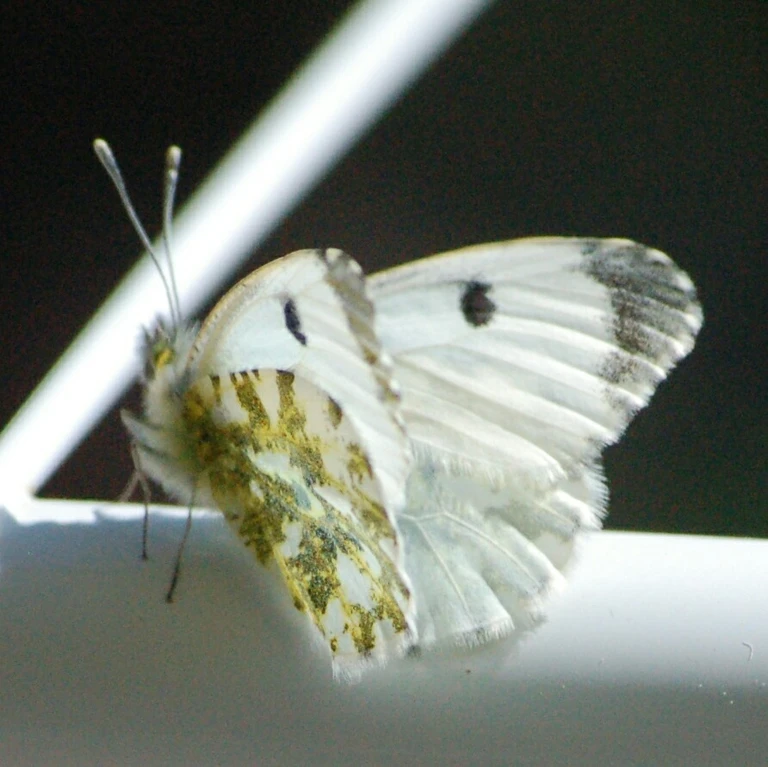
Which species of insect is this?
Anthocharis cardamines
